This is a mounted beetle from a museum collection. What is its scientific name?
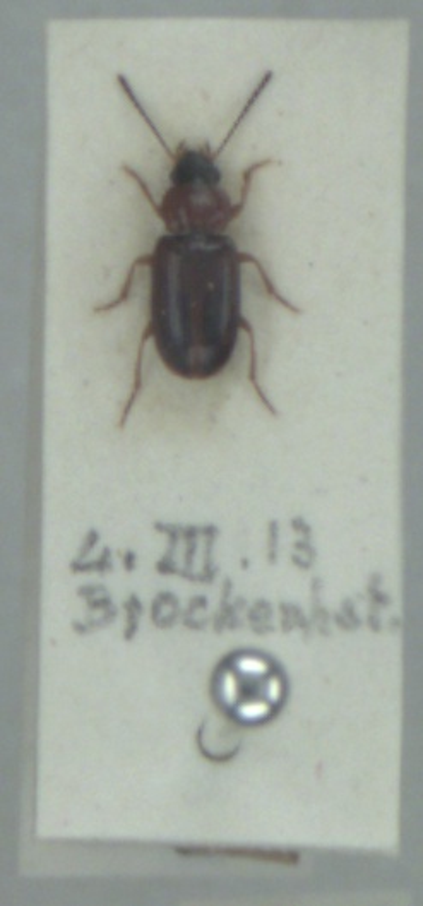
Acupalpus flavicollis
